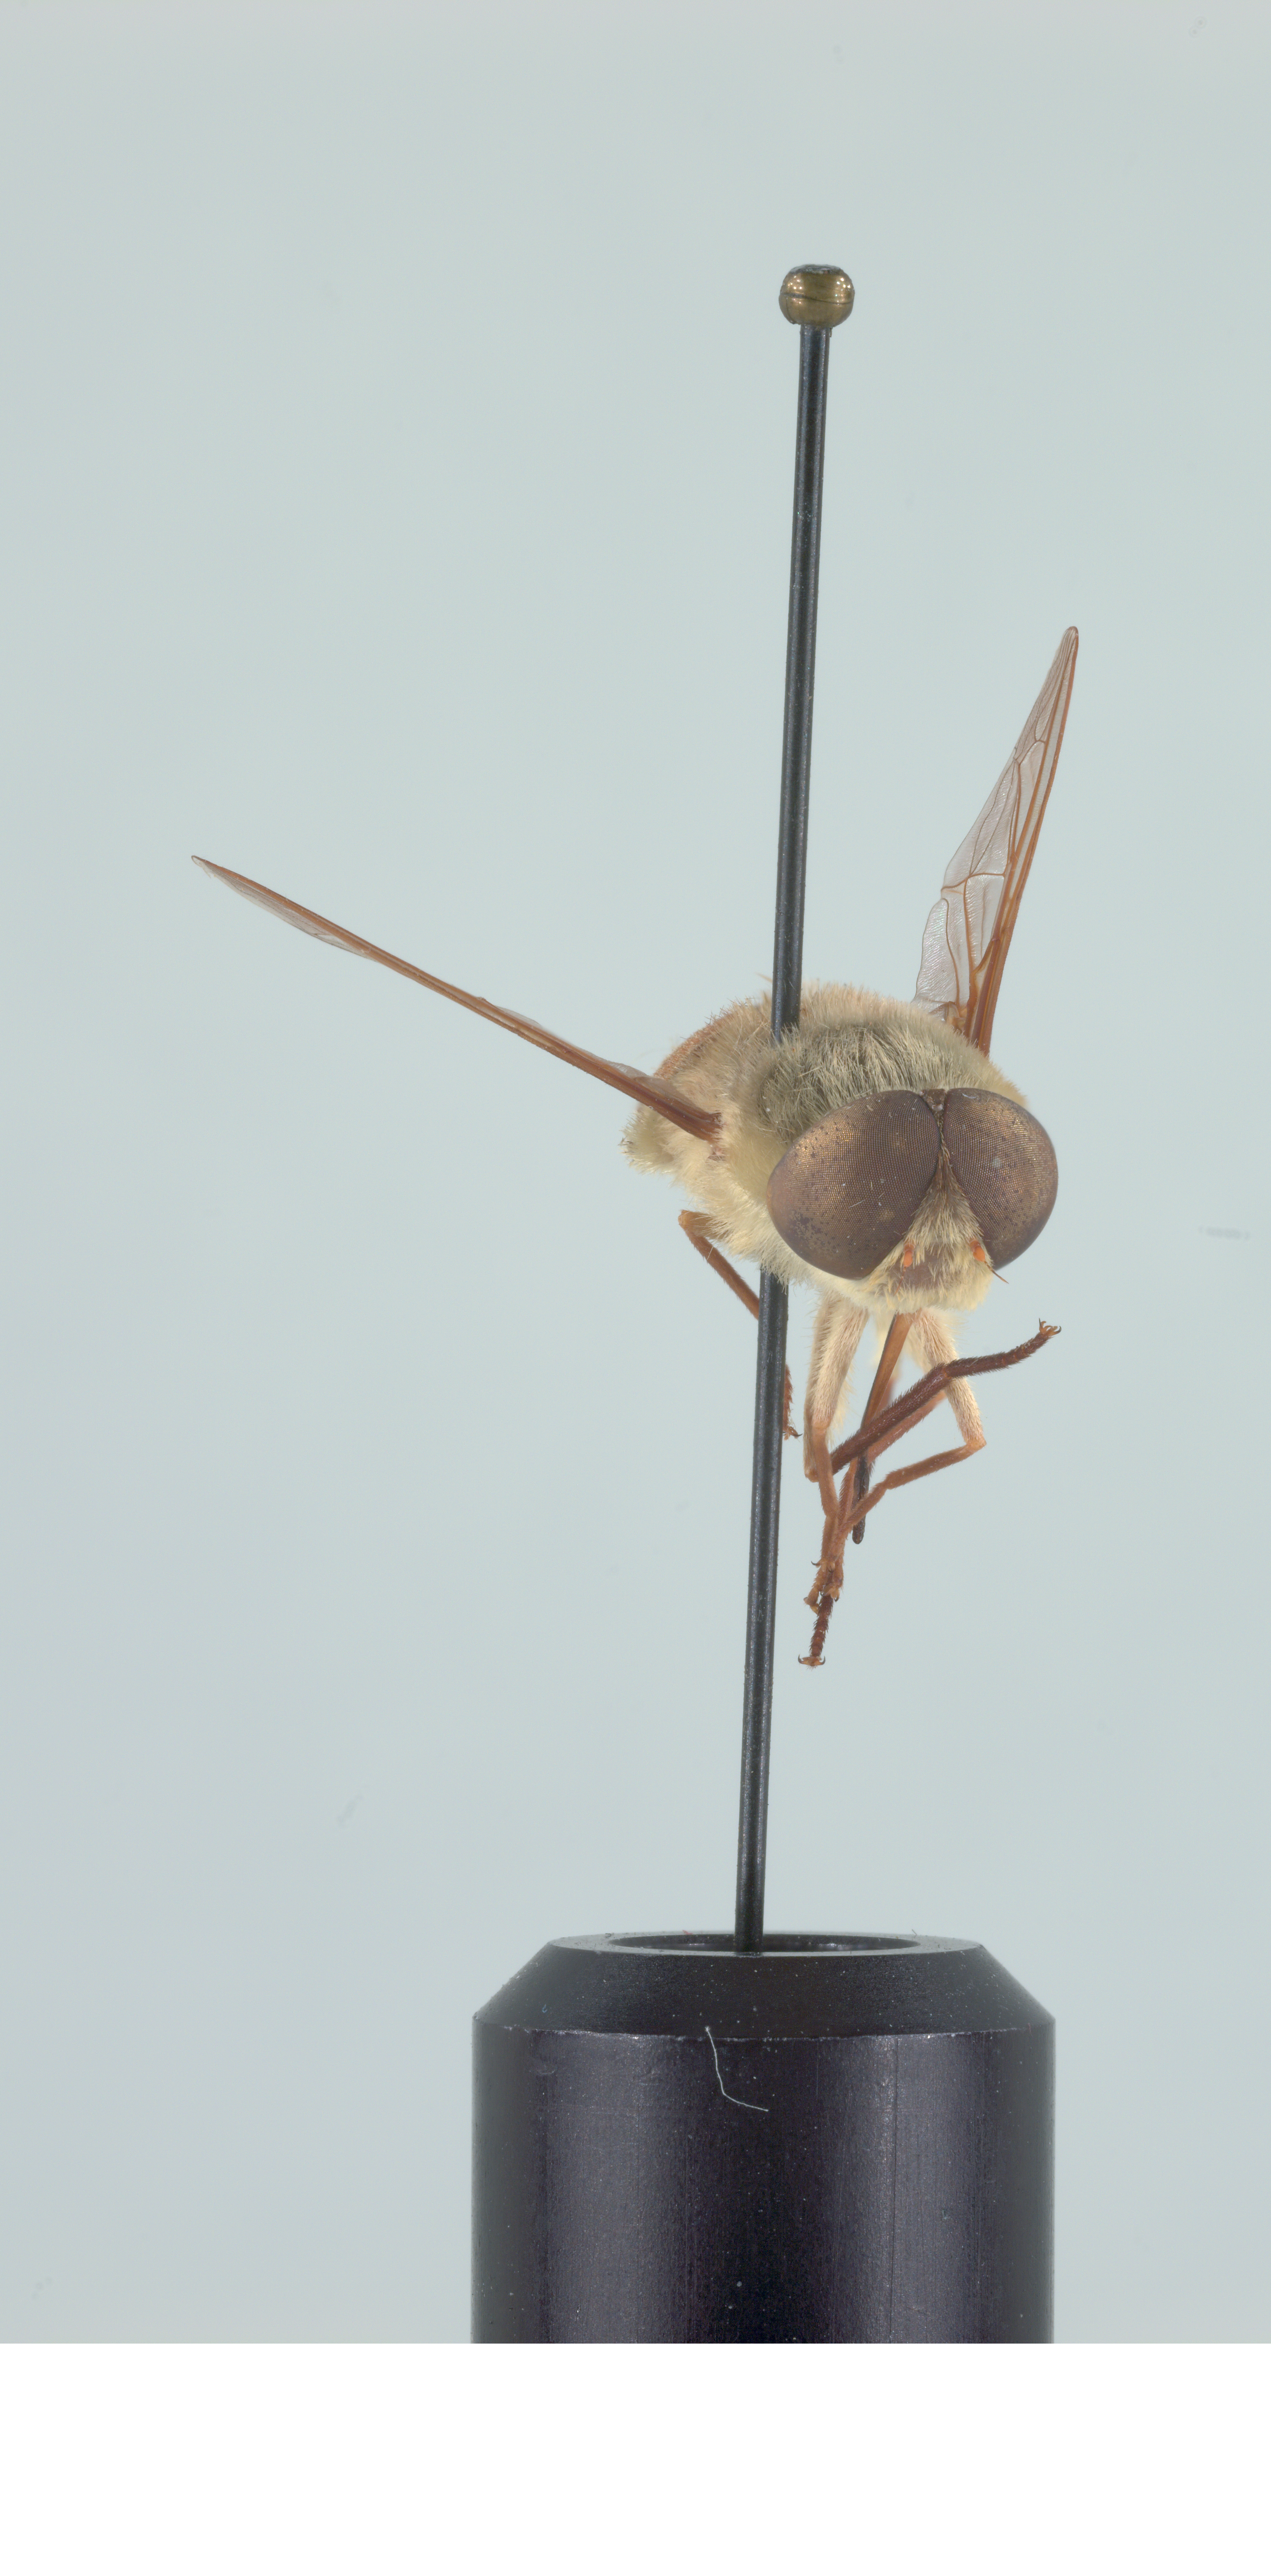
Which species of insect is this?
Neorhynchocephalus volaticus
